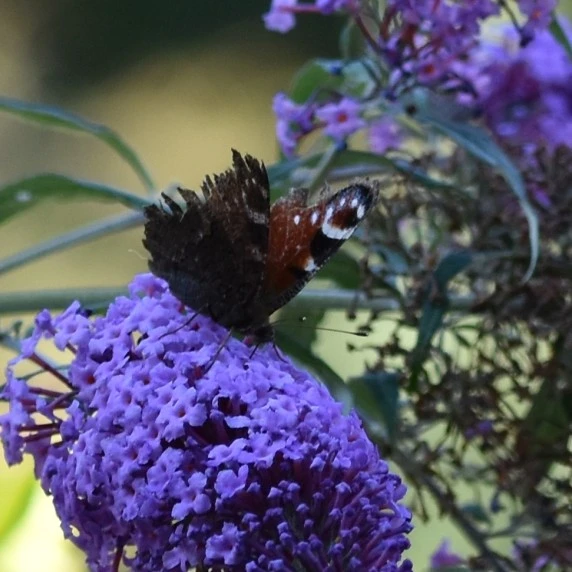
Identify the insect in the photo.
Aglais io
